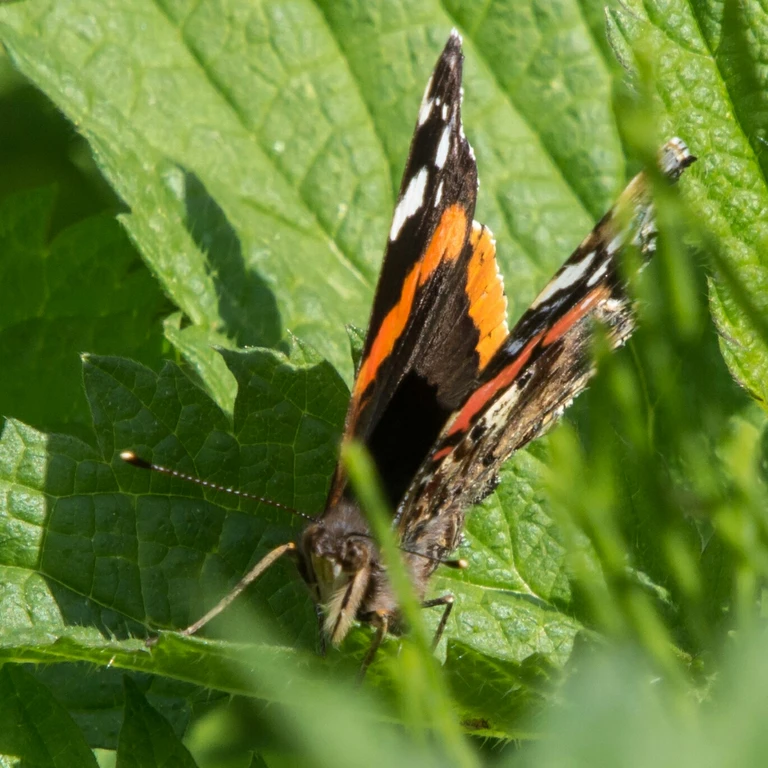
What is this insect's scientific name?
Vanessa atalanta
